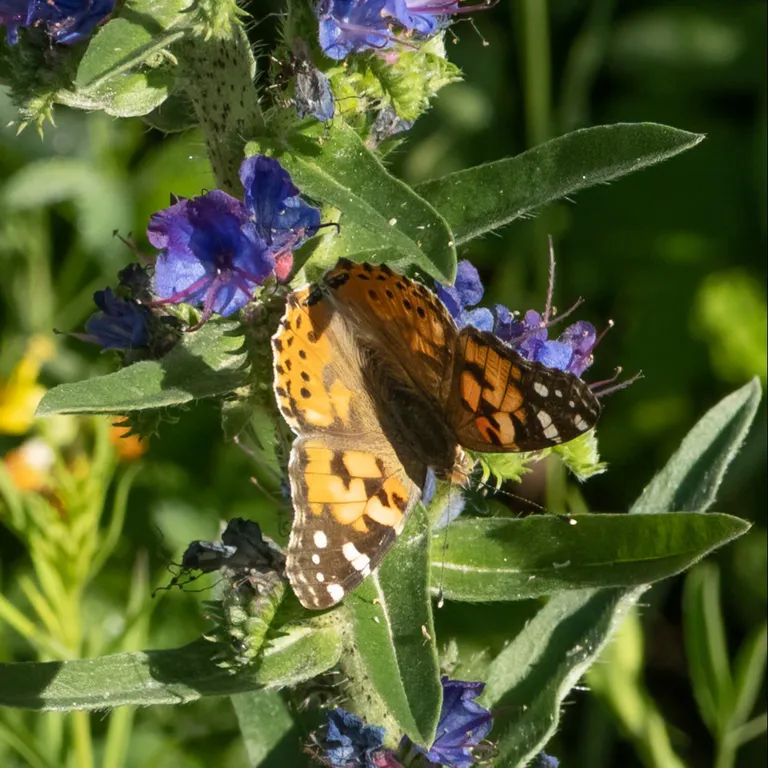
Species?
Vanessa cardui
